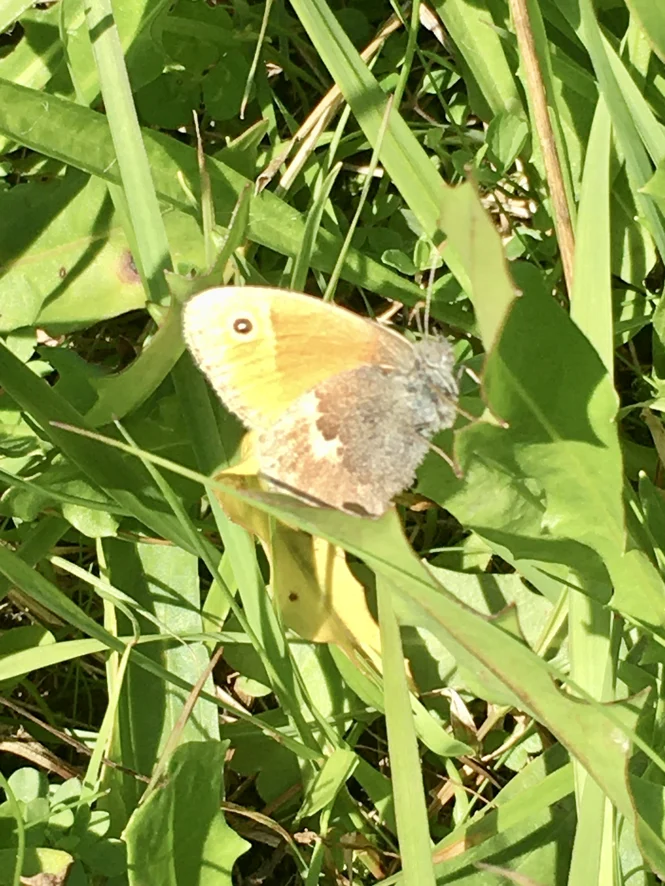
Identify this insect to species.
Coenonympha pamphilus
